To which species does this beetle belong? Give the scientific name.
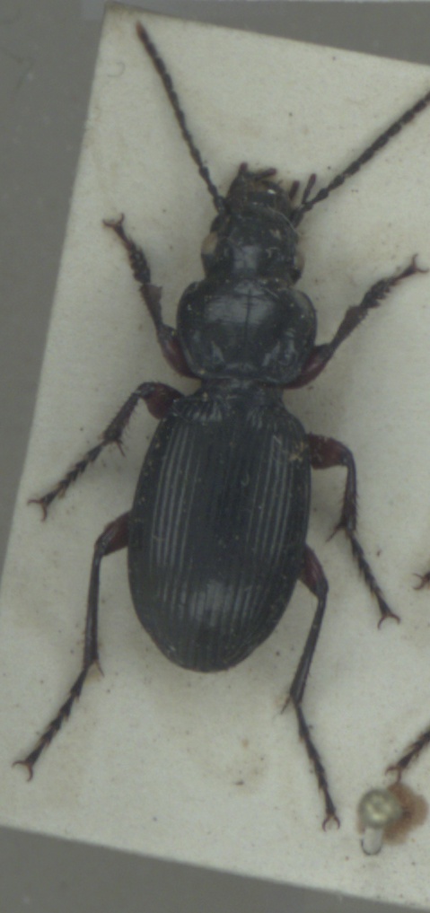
Pterostichus madidus
